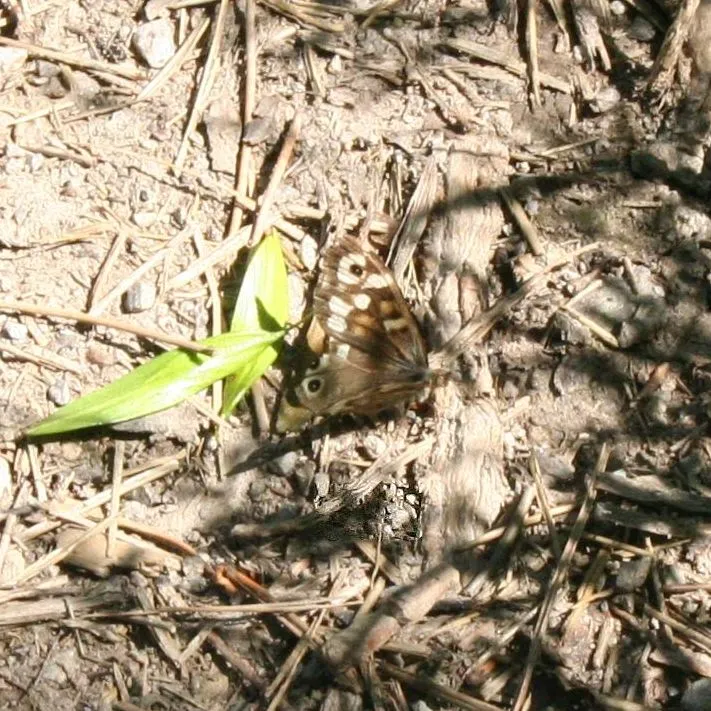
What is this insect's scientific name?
Pararge aegeria
